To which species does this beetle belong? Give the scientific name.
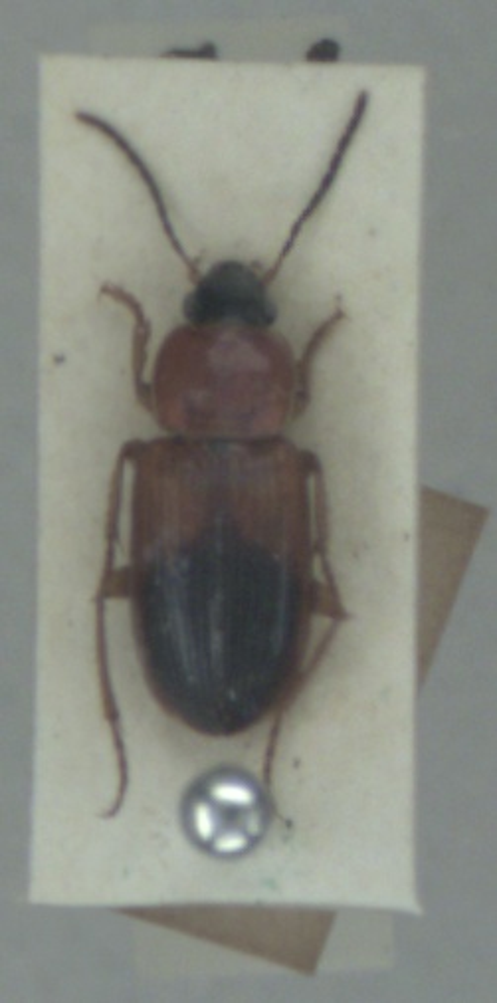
Stenolophus teutonus
